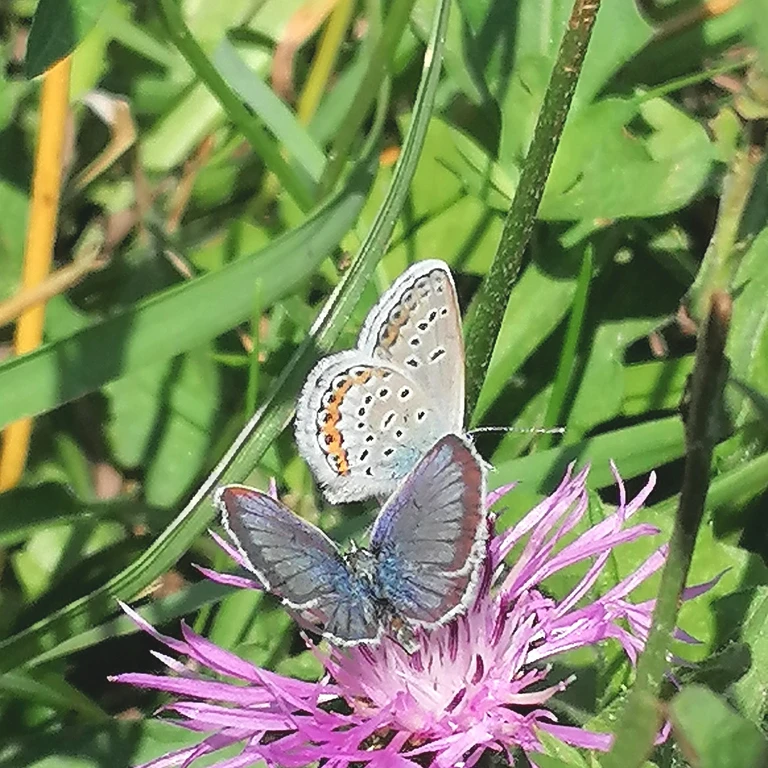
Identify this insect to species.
Plebejus argus
